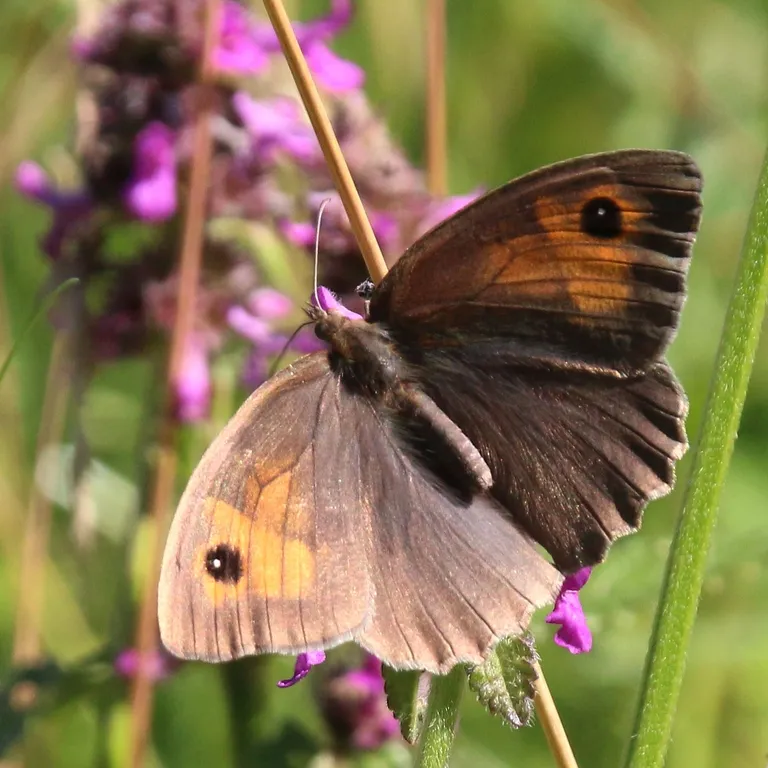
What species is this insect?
Maniola jurtina
